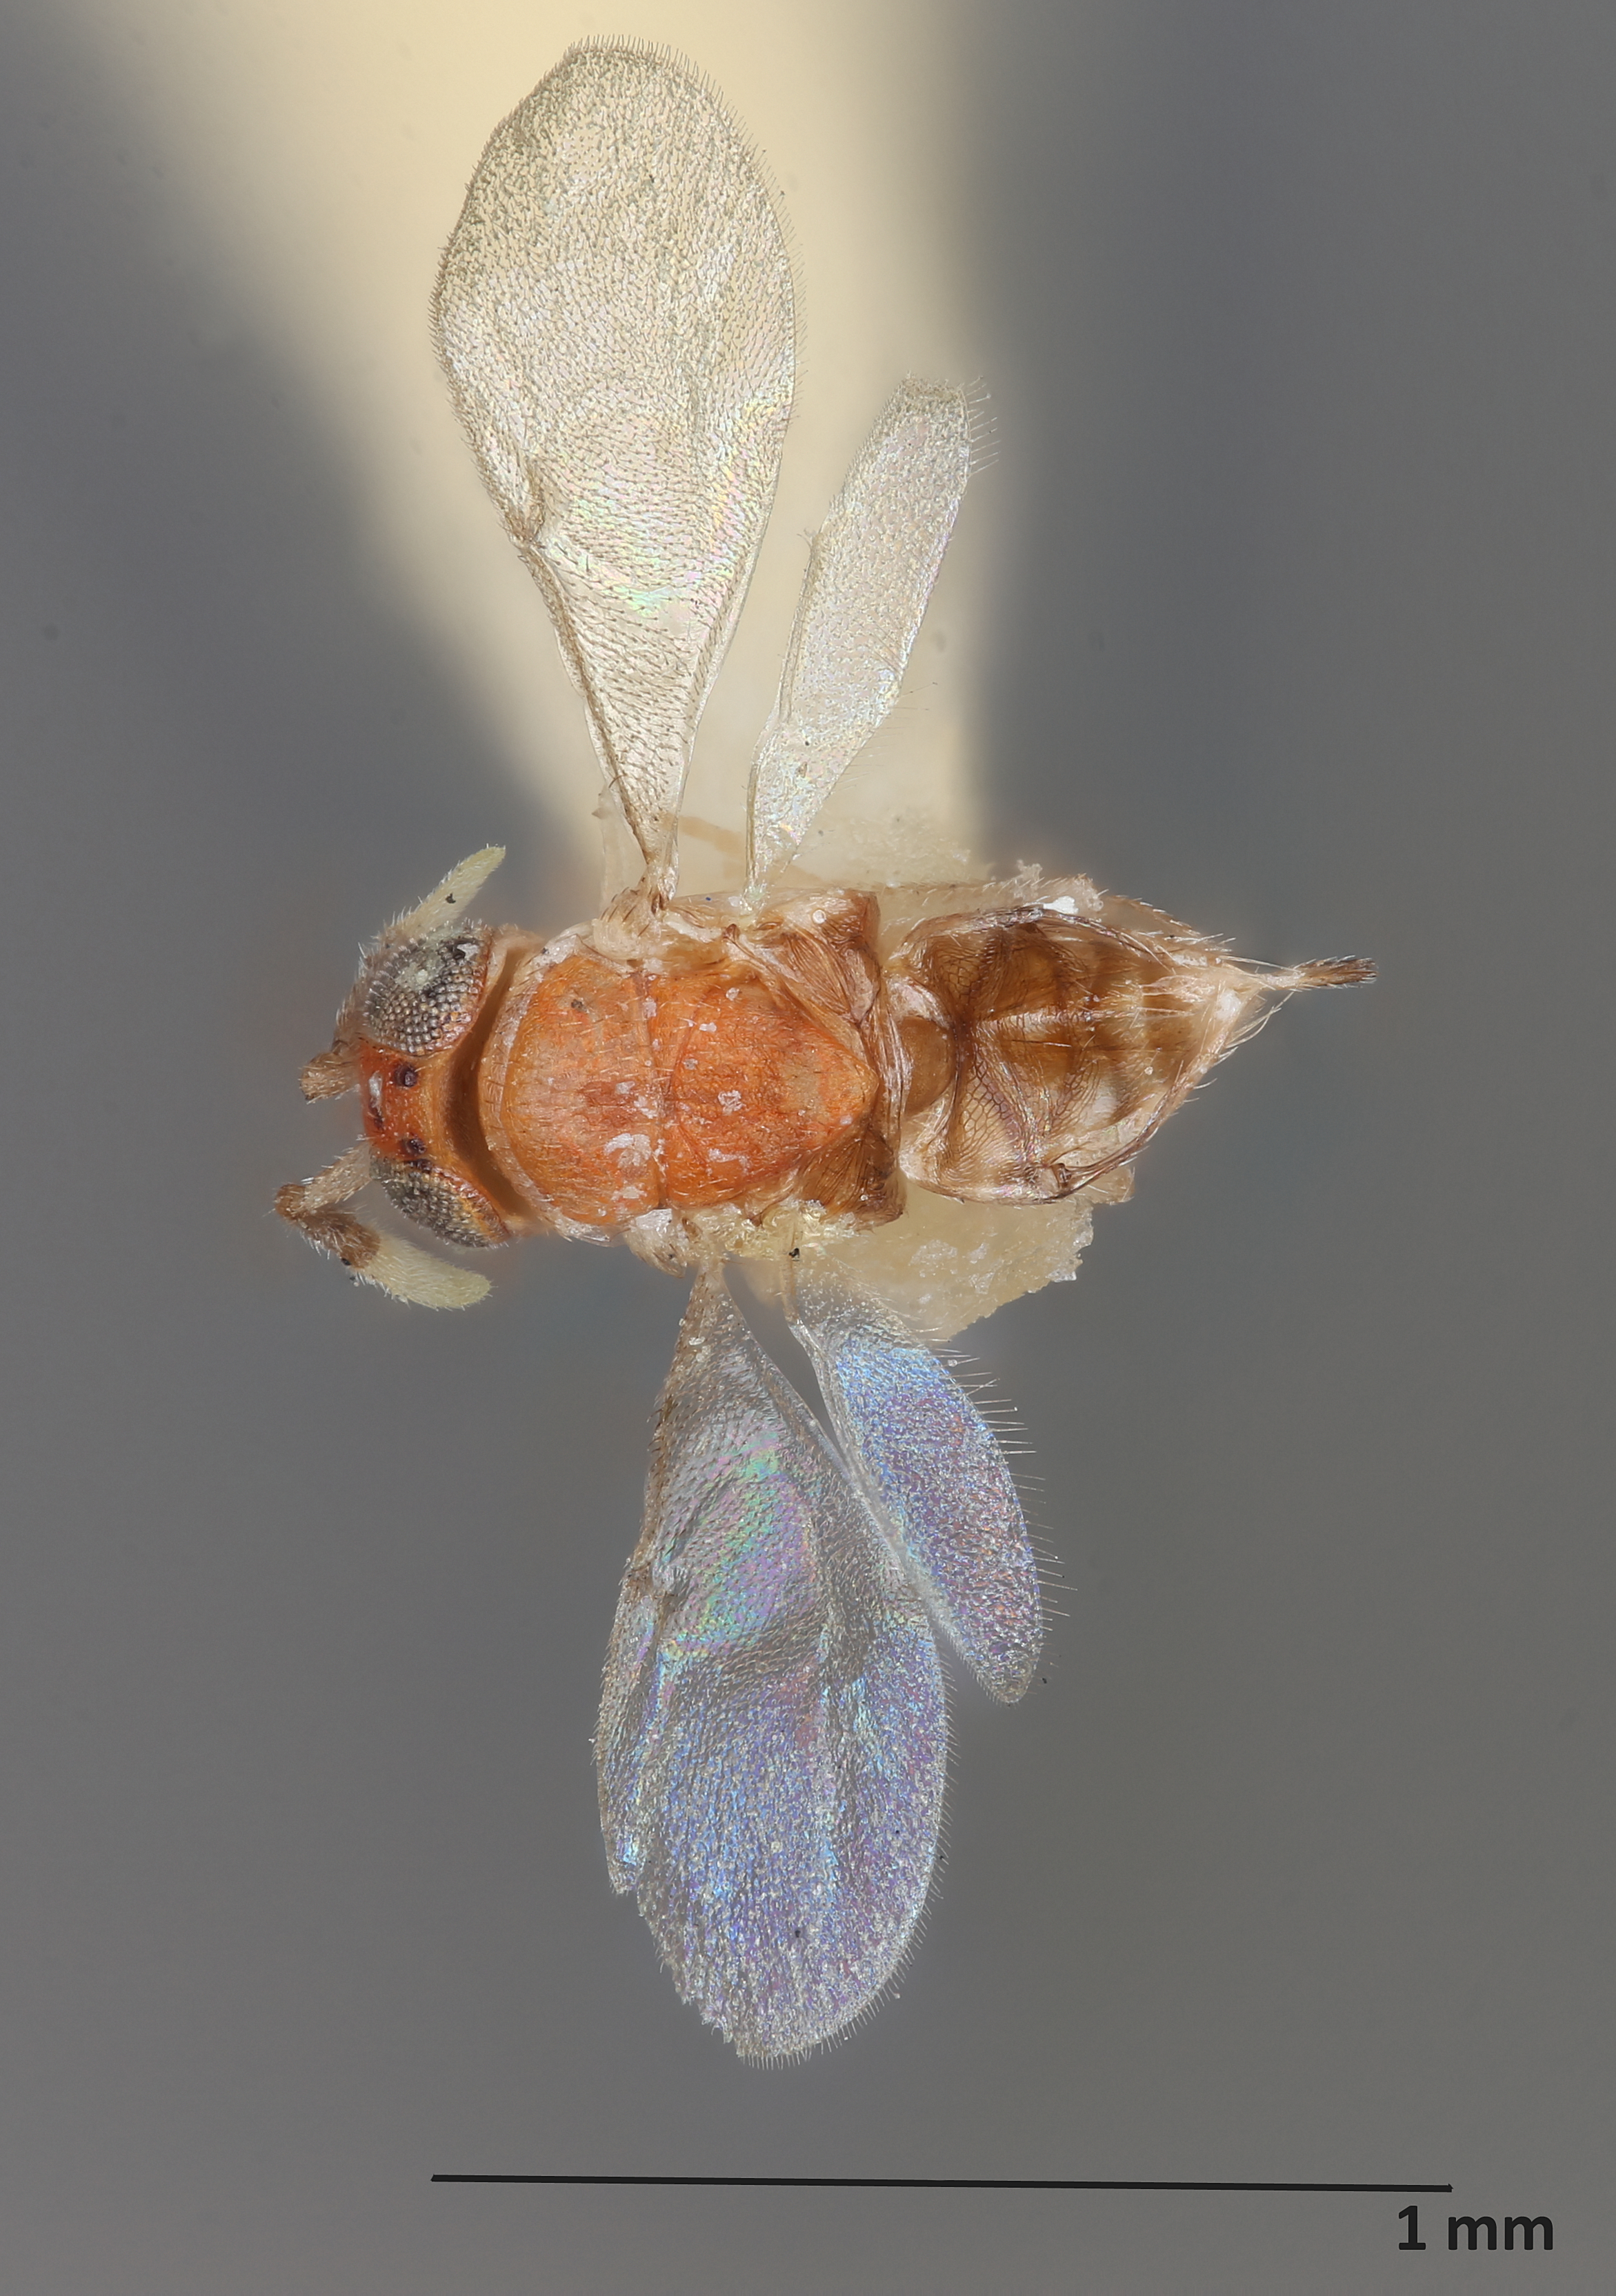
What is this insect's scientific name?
Pseudaphycus meritorius
